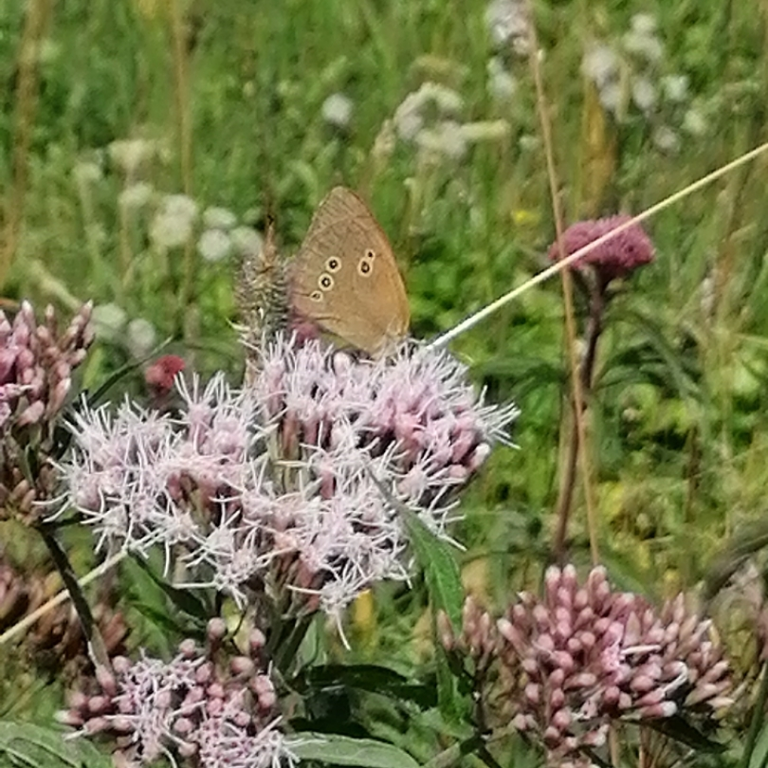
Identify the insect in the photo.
Aphantopus hyperantus
